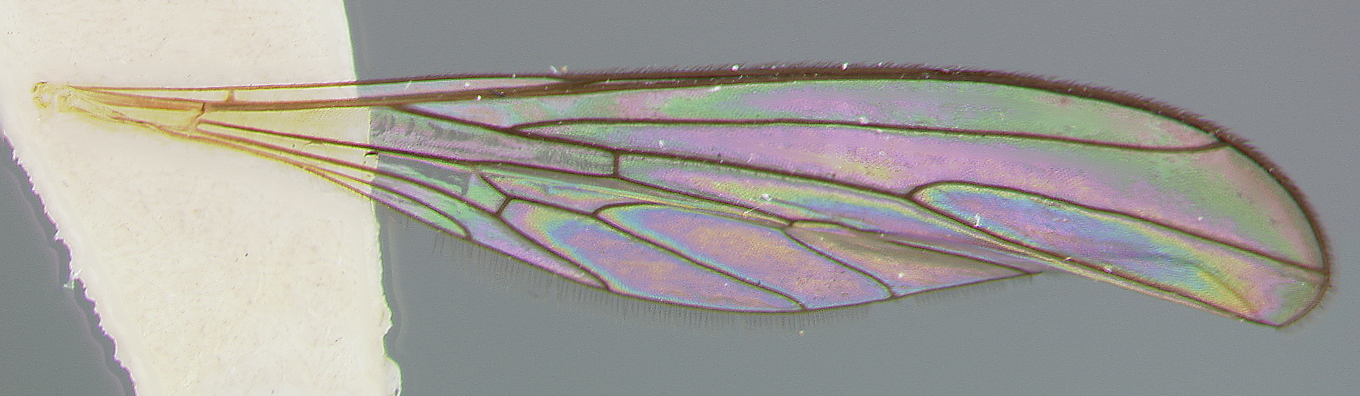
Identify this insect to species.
Lobos himalayae
